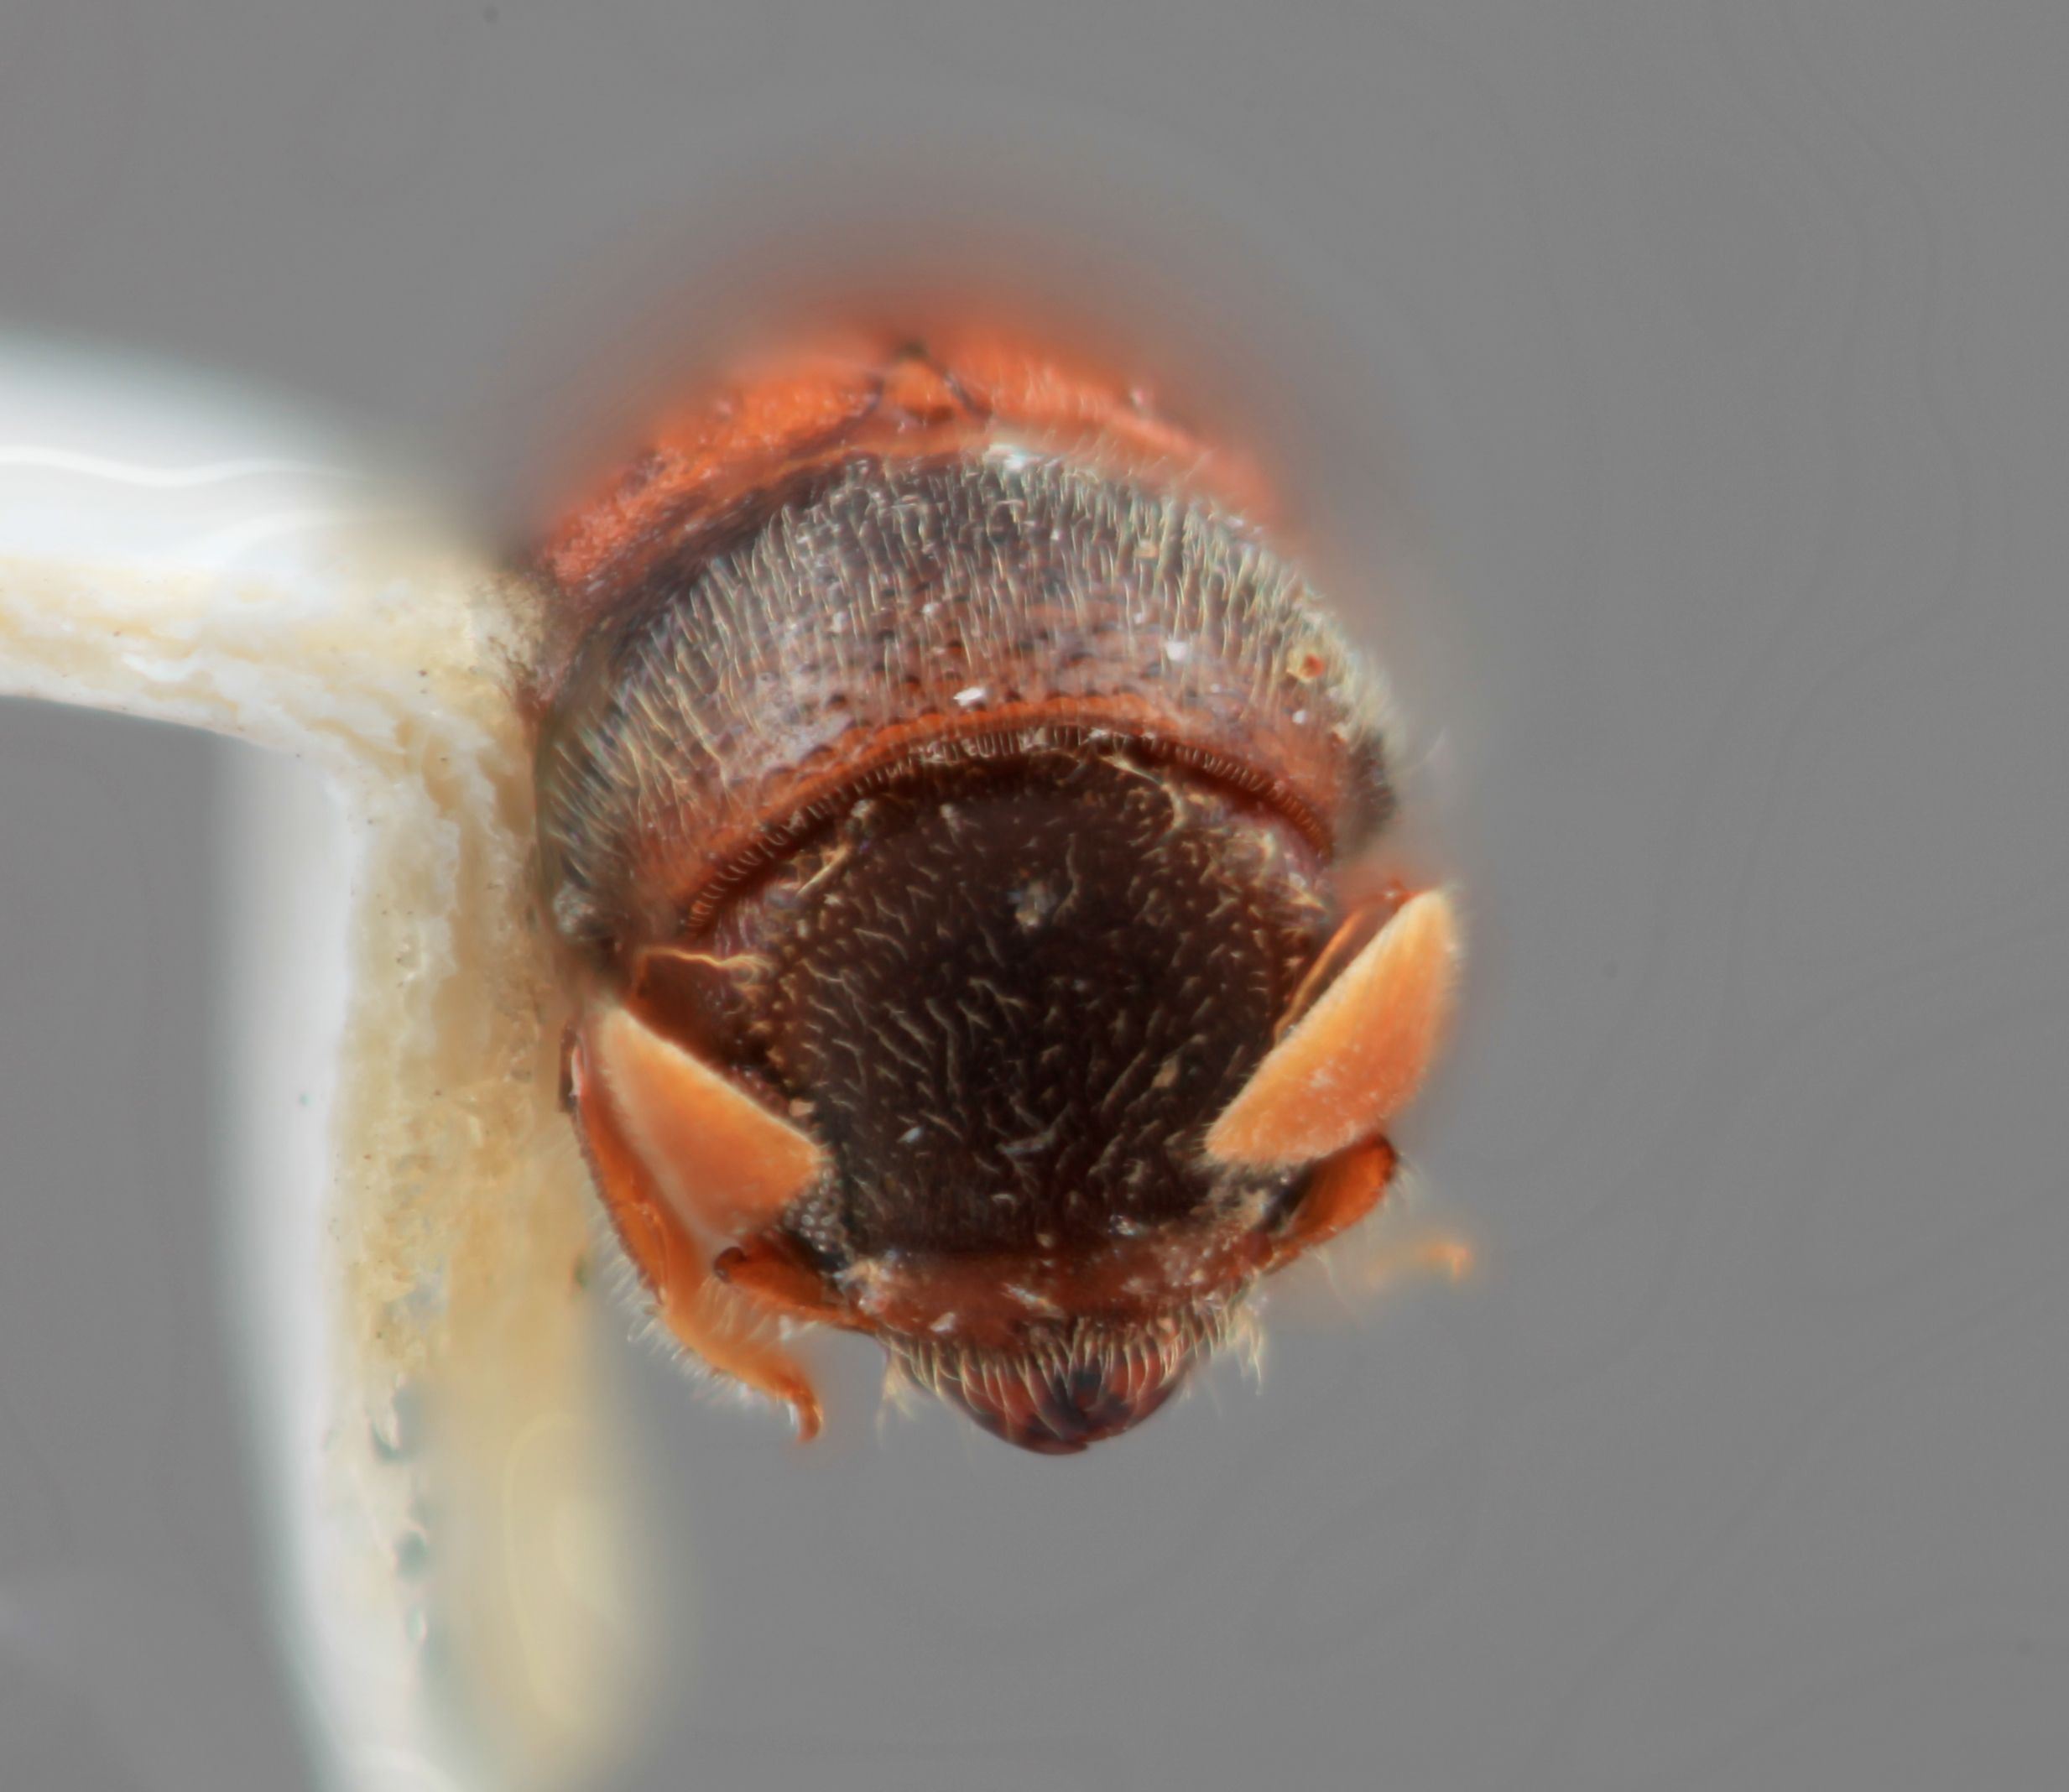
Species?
Corthylus comosus
